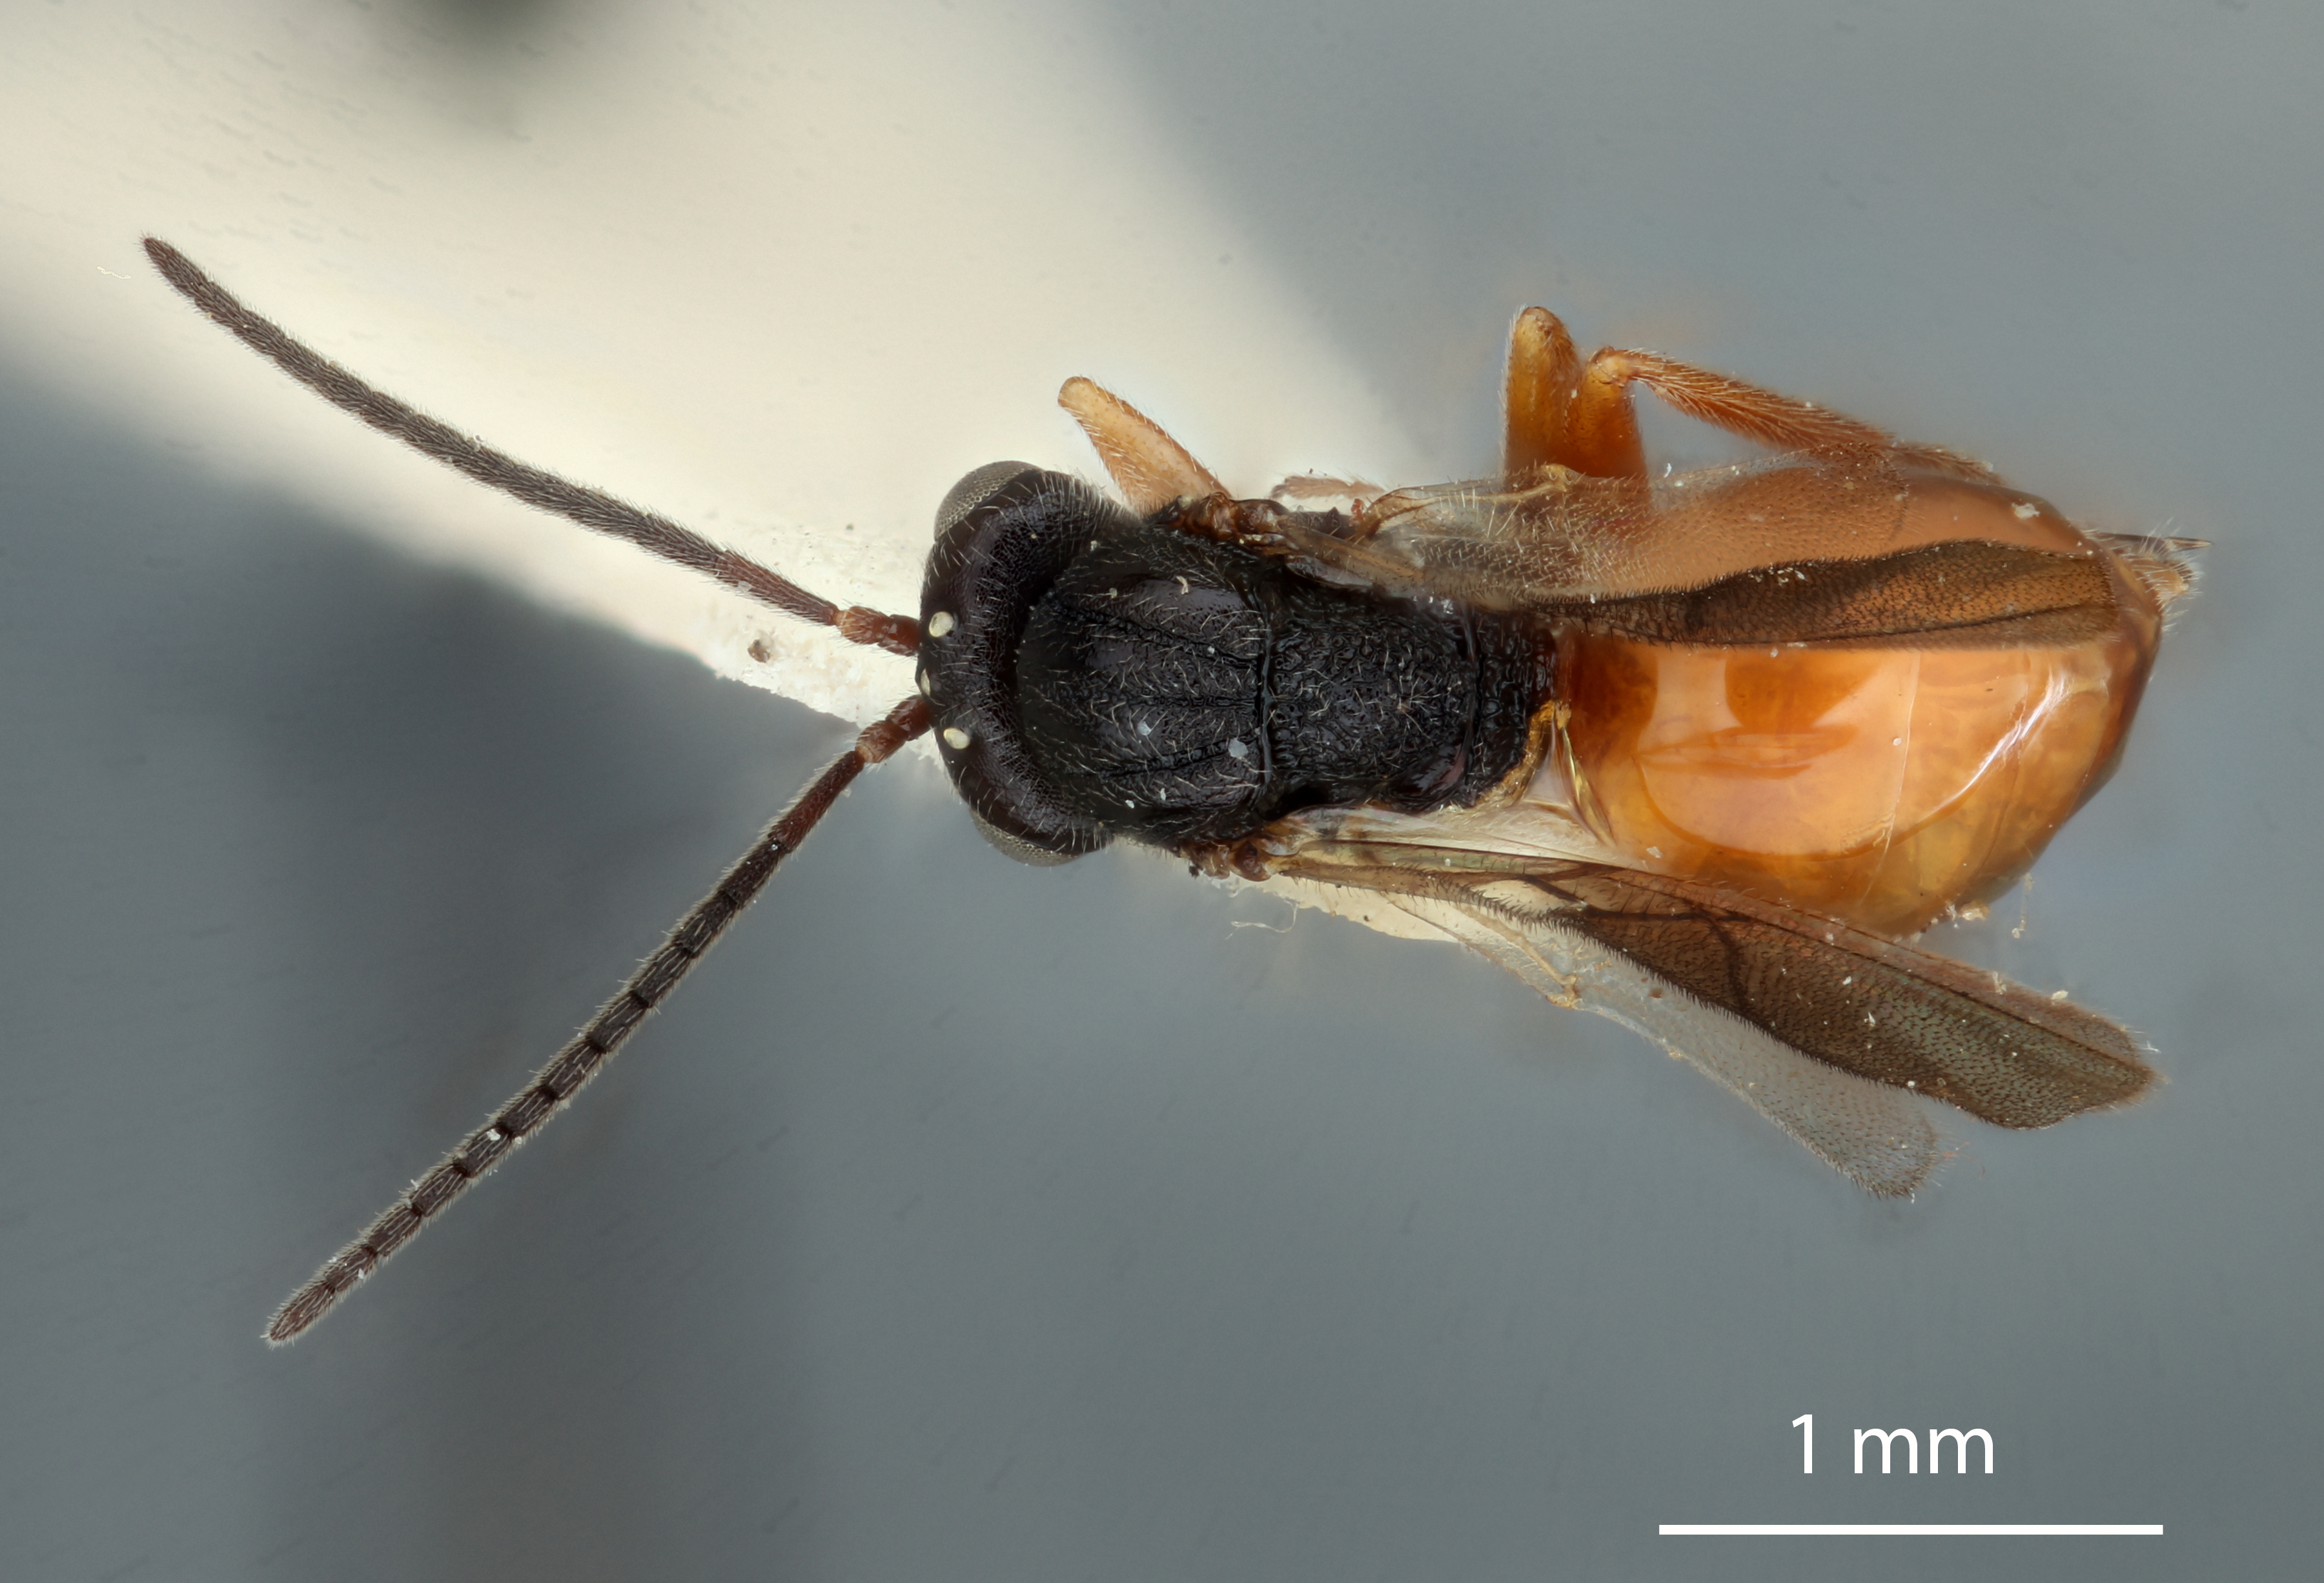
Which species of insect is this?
Diplolepis lens
